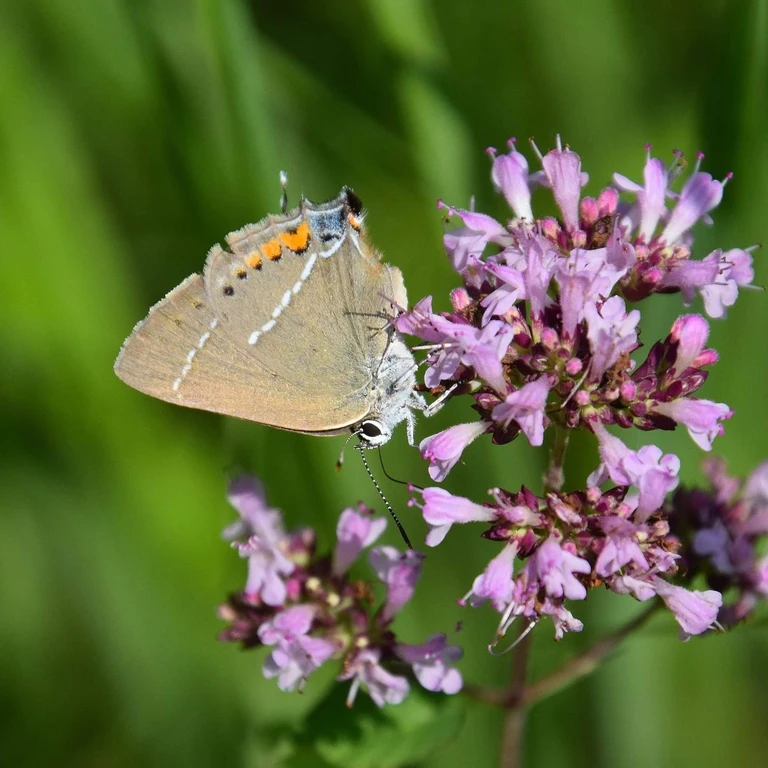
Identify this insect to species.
Satyrium spini (also Tuttiola spini)
